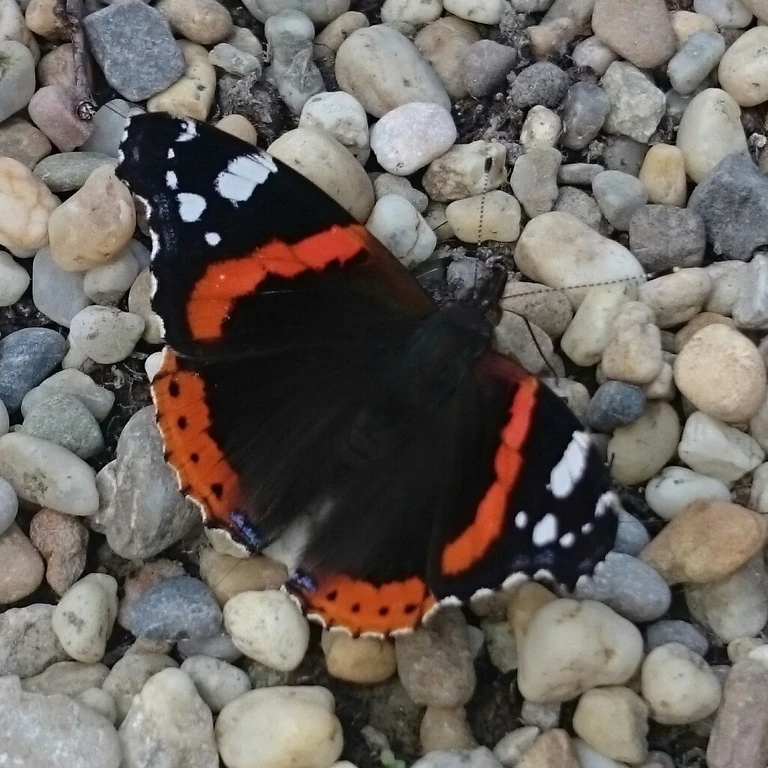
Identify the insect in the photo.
Vanessa atalanta
